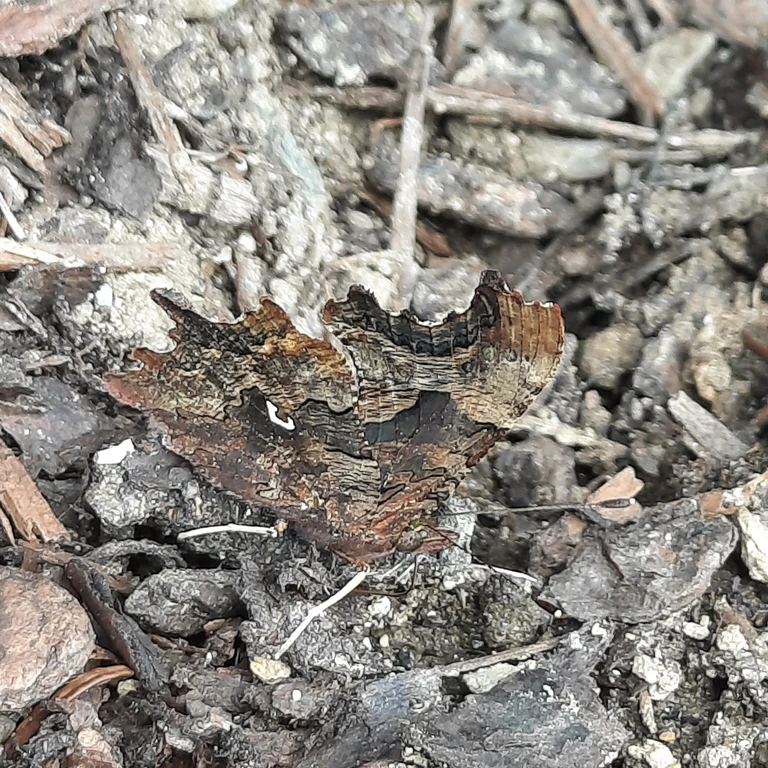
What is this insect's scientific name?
Polygonia c-album
